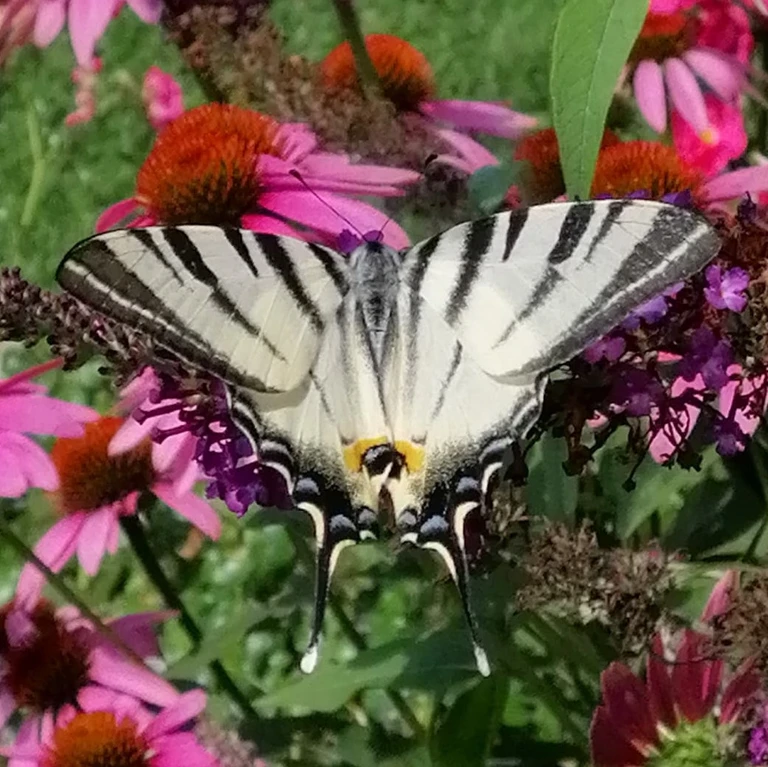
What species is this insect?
Iphiclides podalirius
